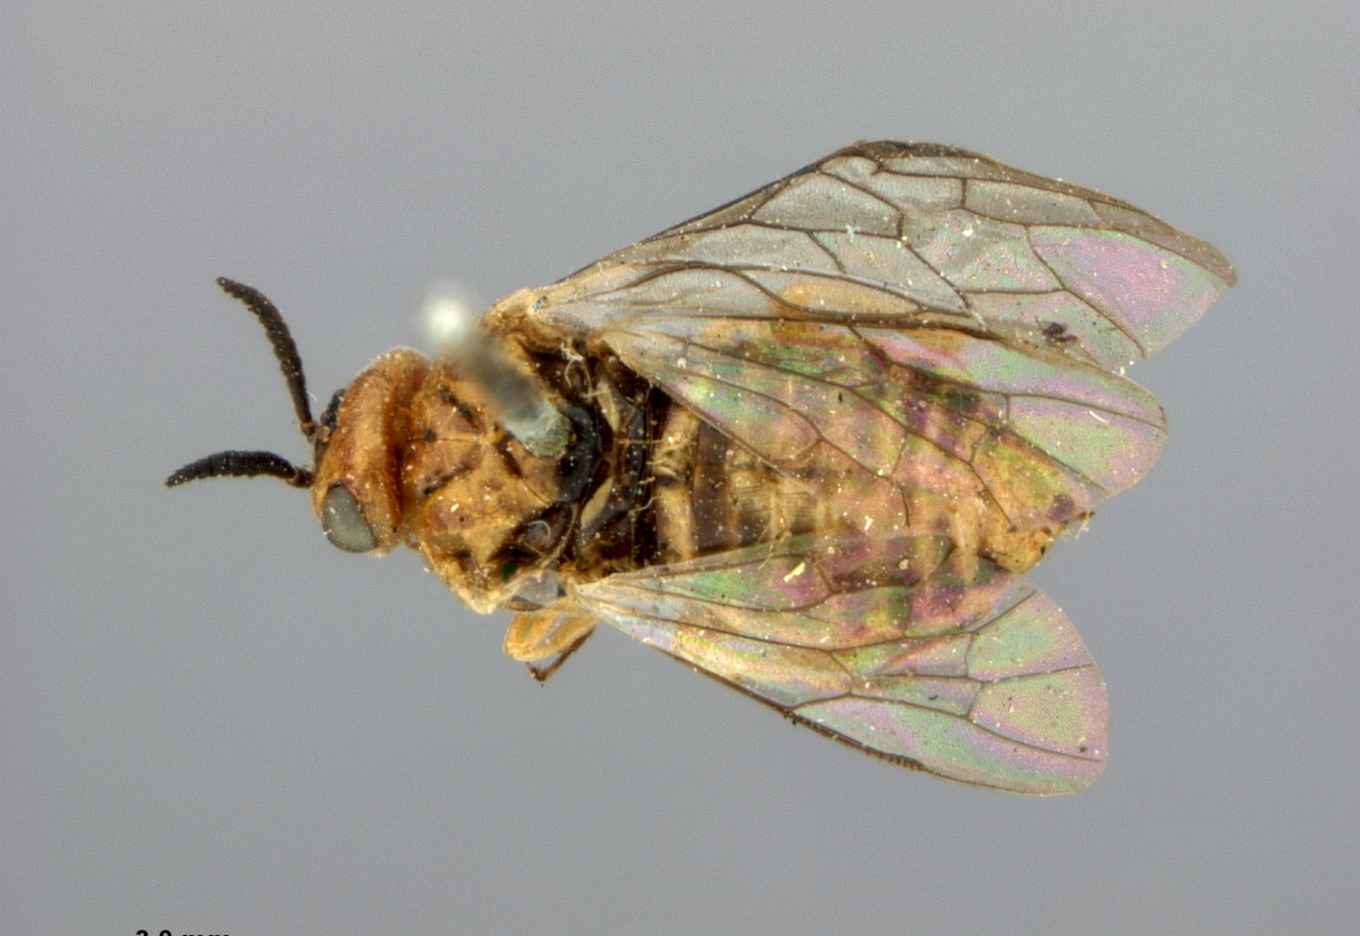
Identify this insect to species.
Lophyrus fulva
